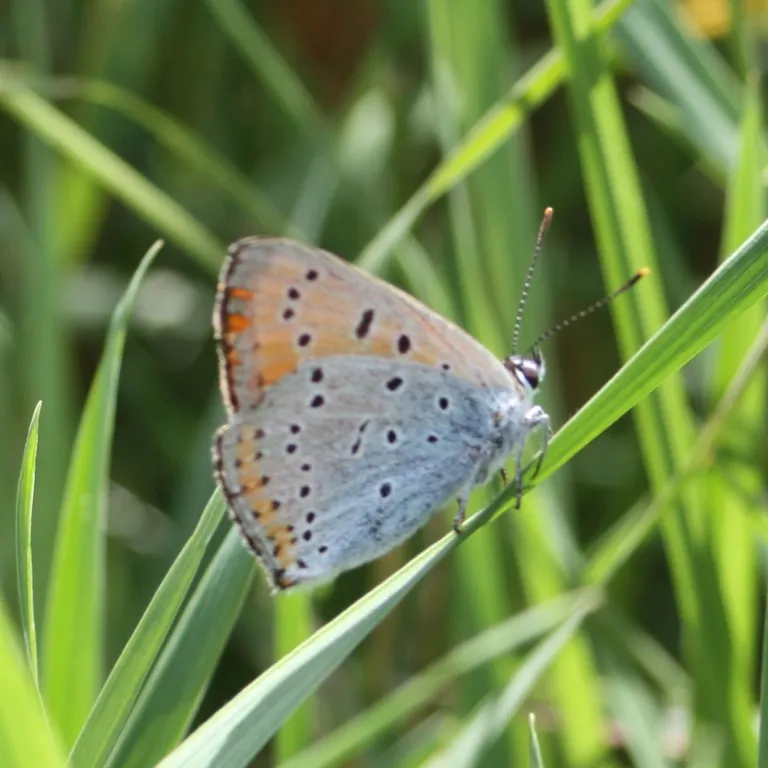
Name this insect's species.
Lycaena dispar
